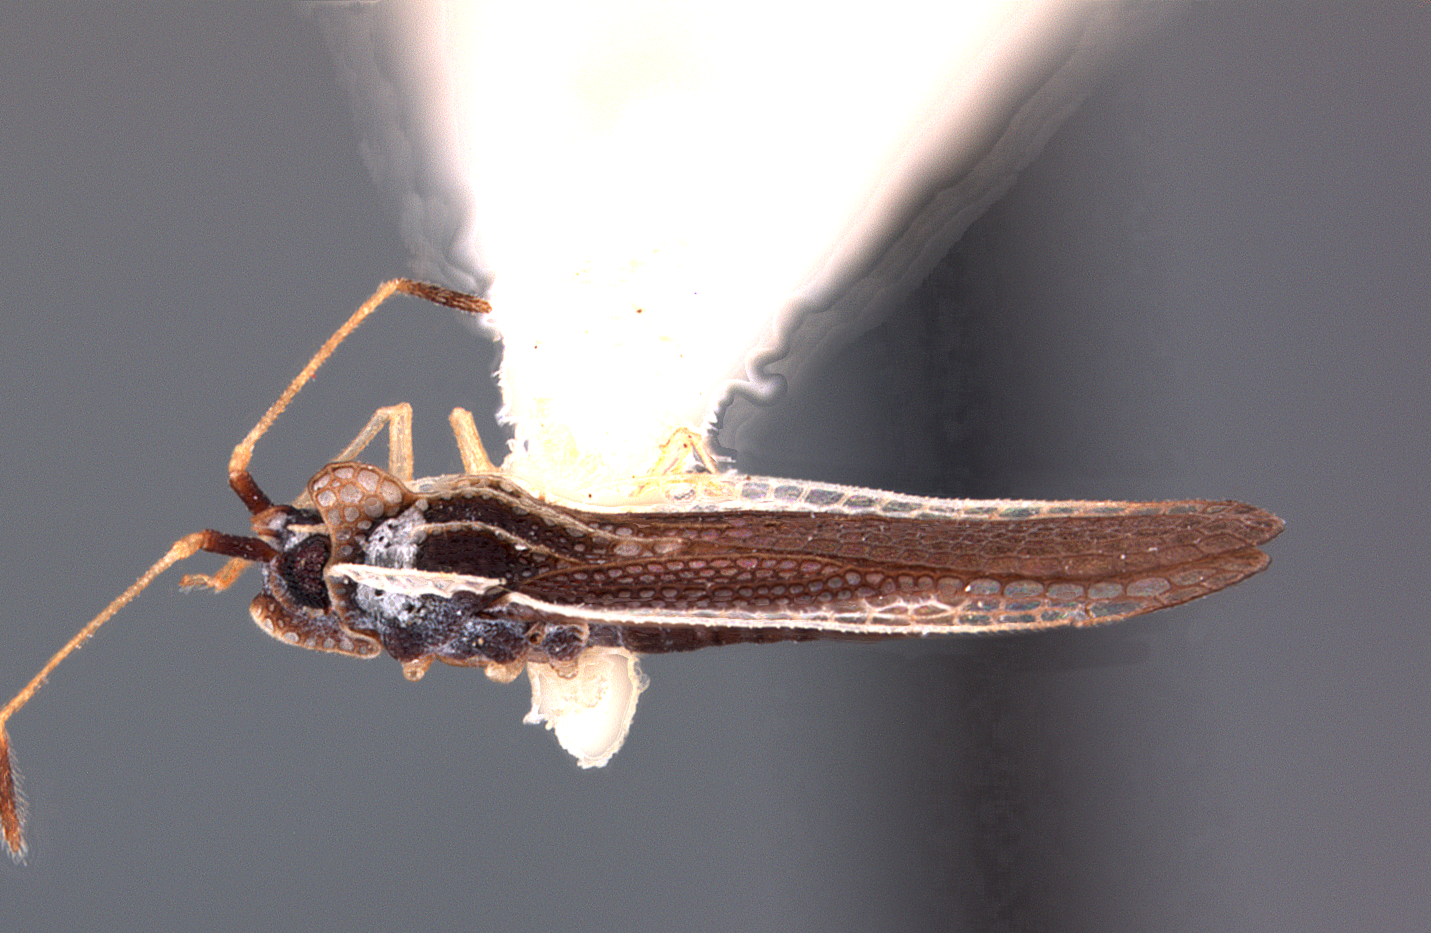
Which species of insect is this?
Leptopharsa laureata
